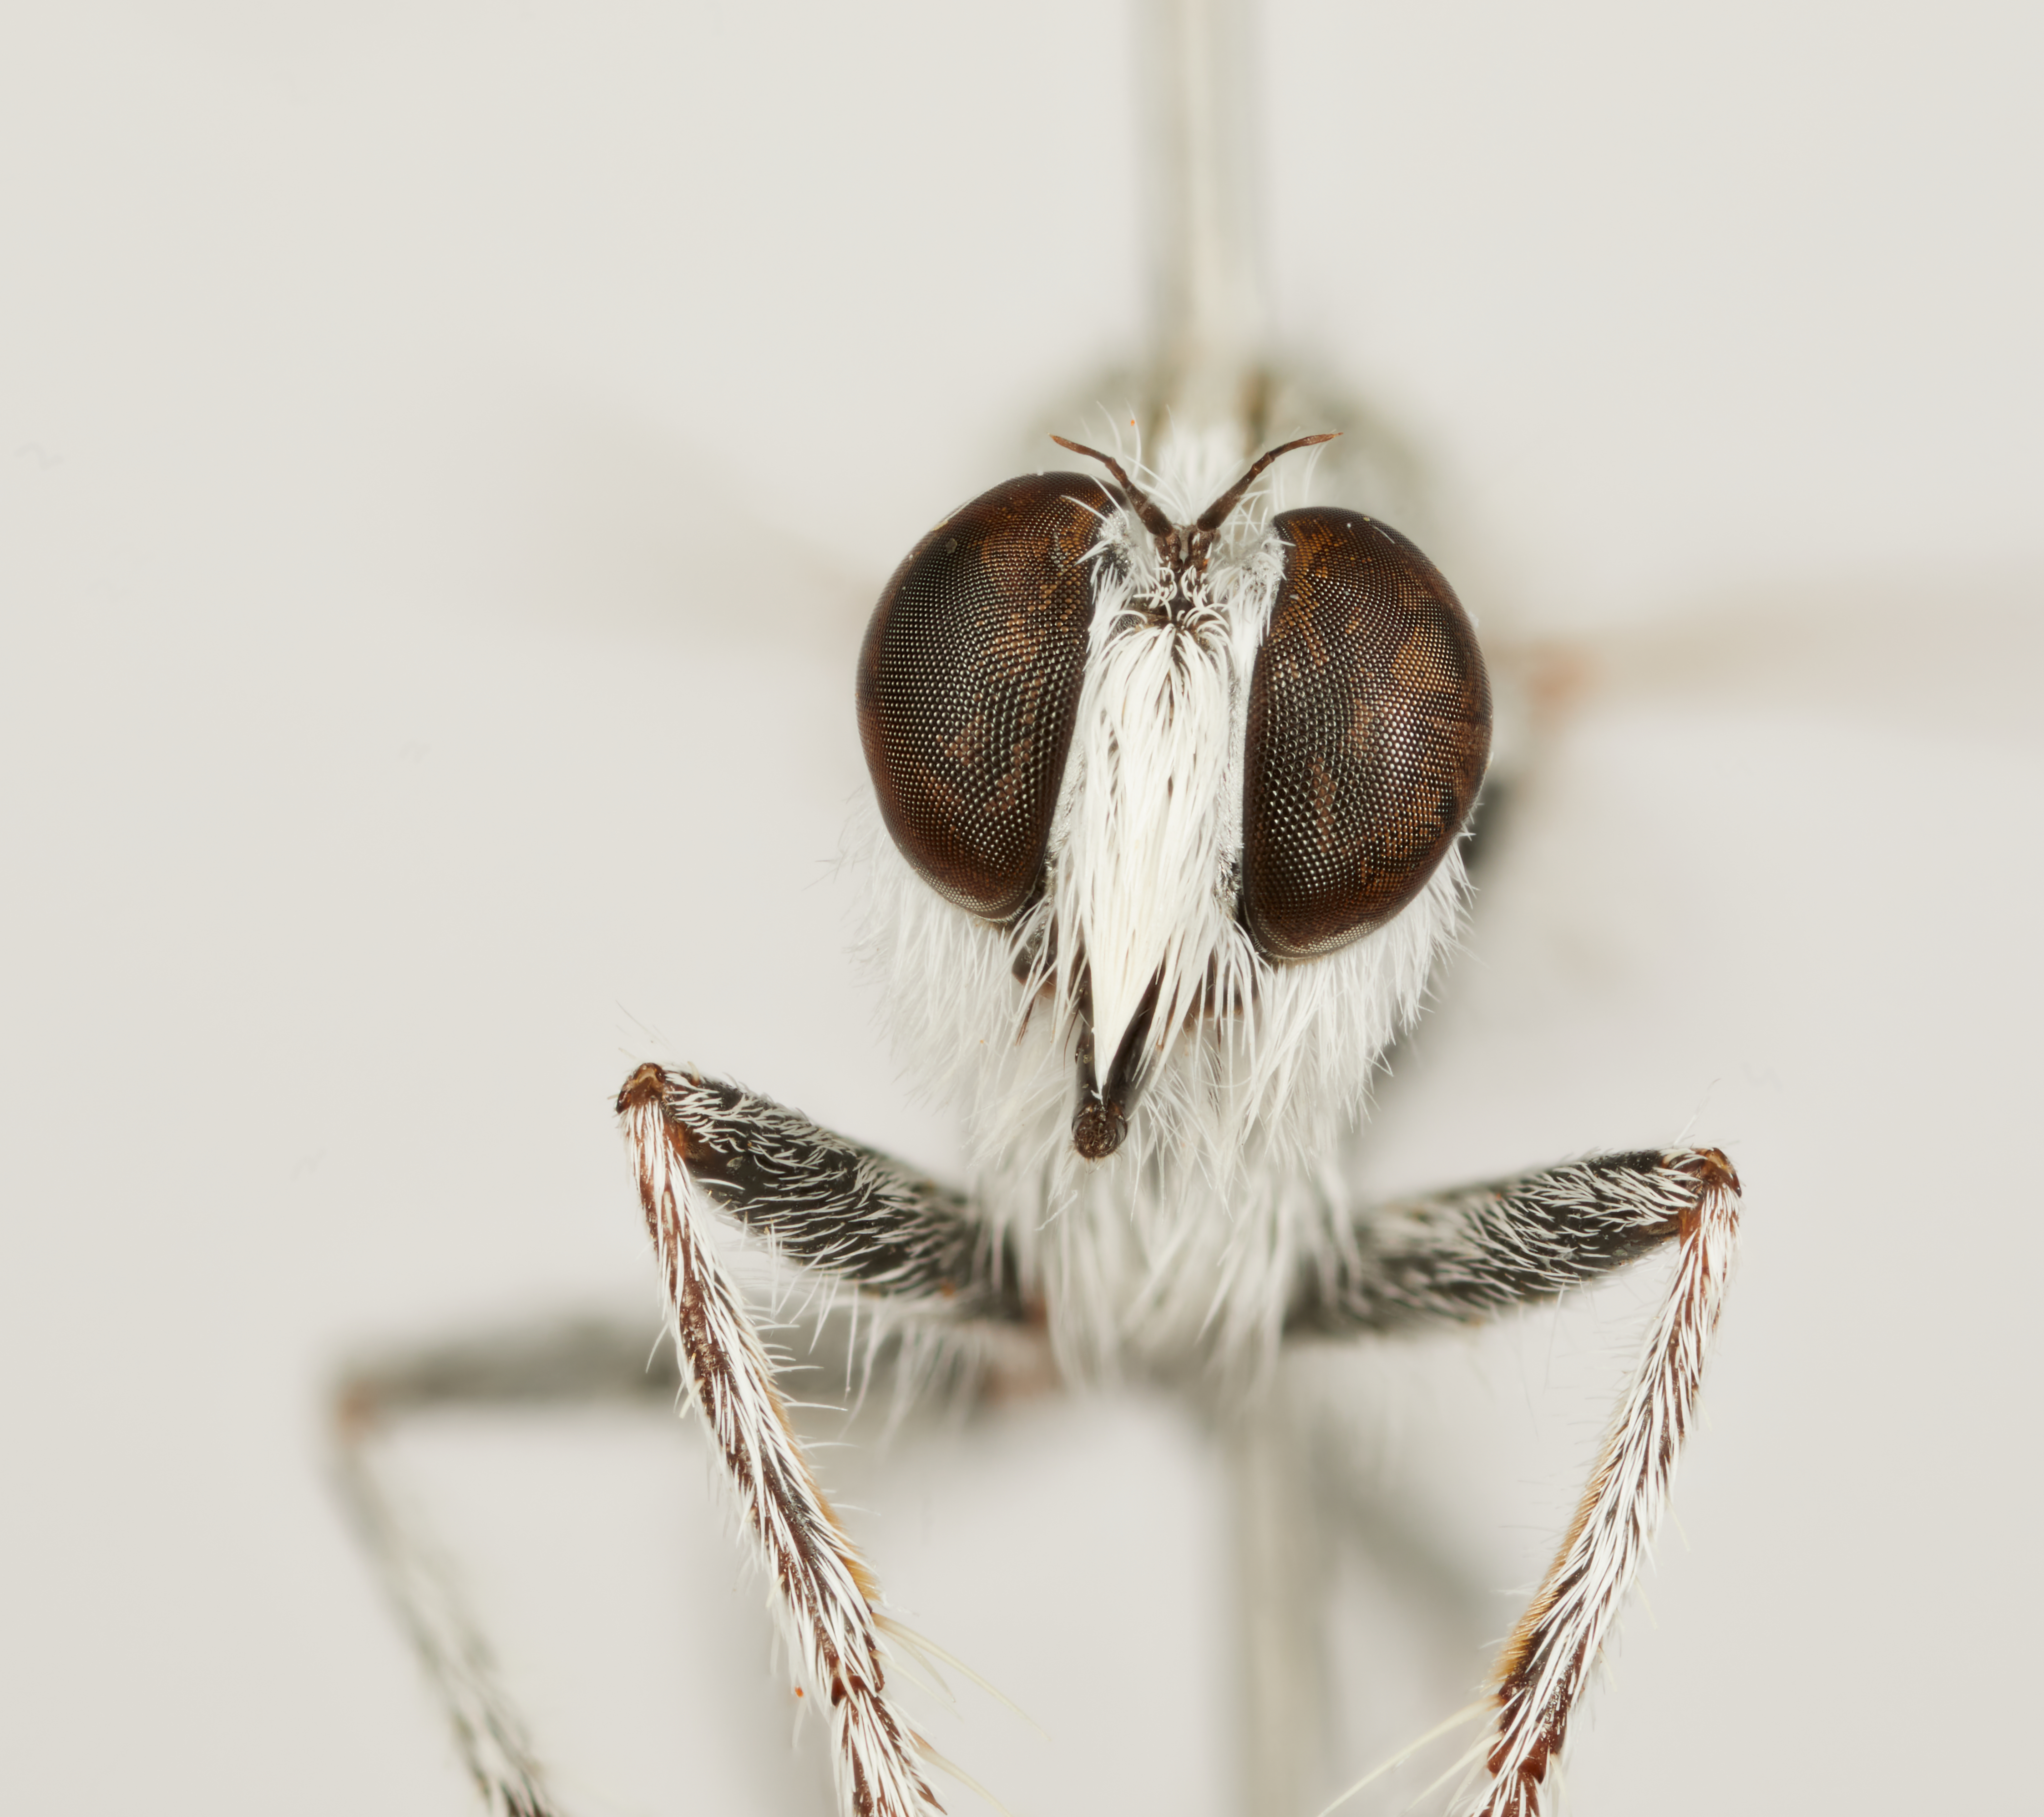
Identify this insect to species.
Neolophonotus albus
